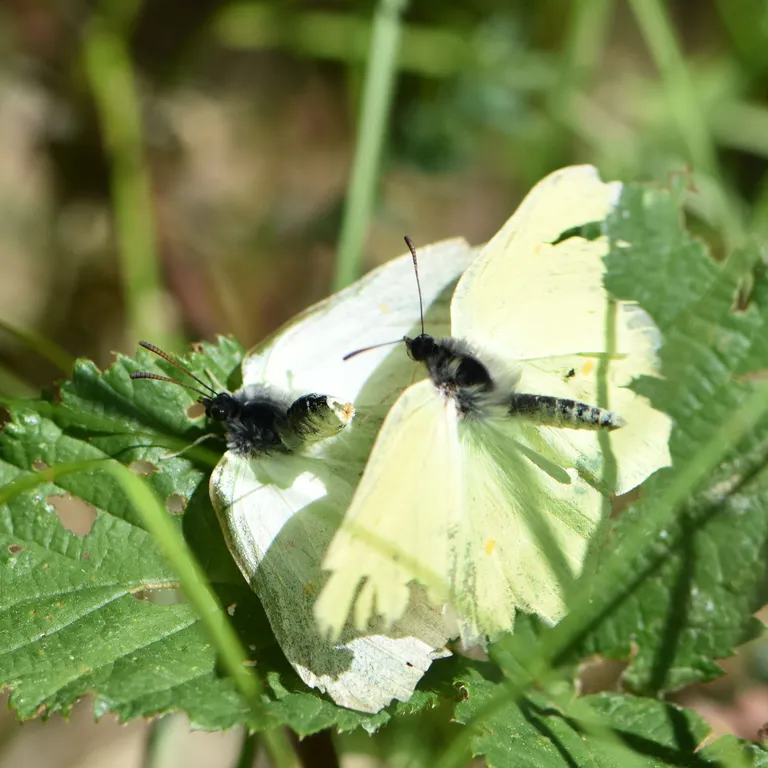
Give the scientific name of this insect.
Gonepteryx rhamni
